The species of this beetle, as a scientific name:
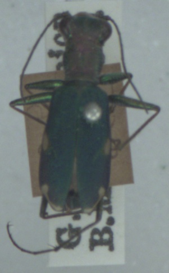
Cylindera germanica
